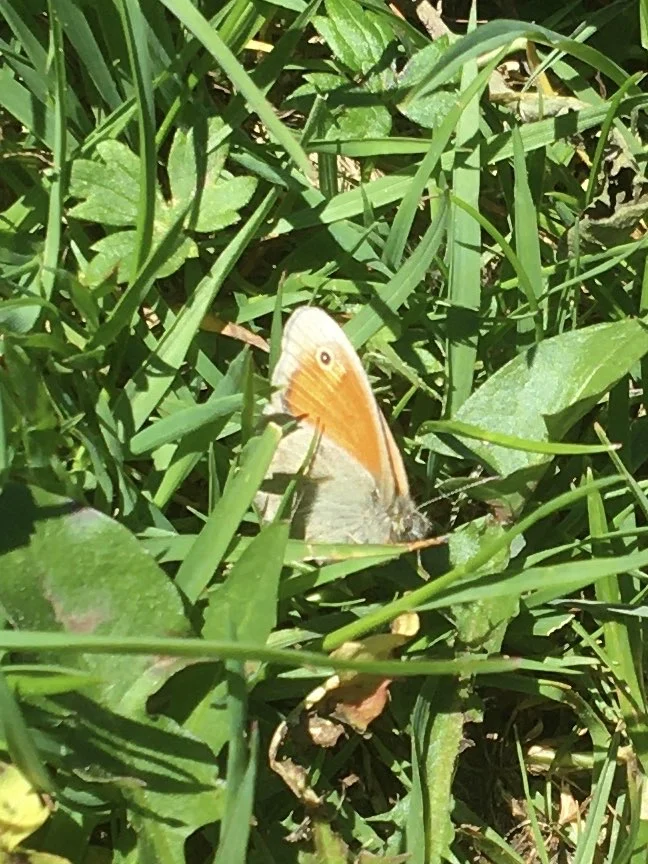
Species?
Coenonympha pamphilus
